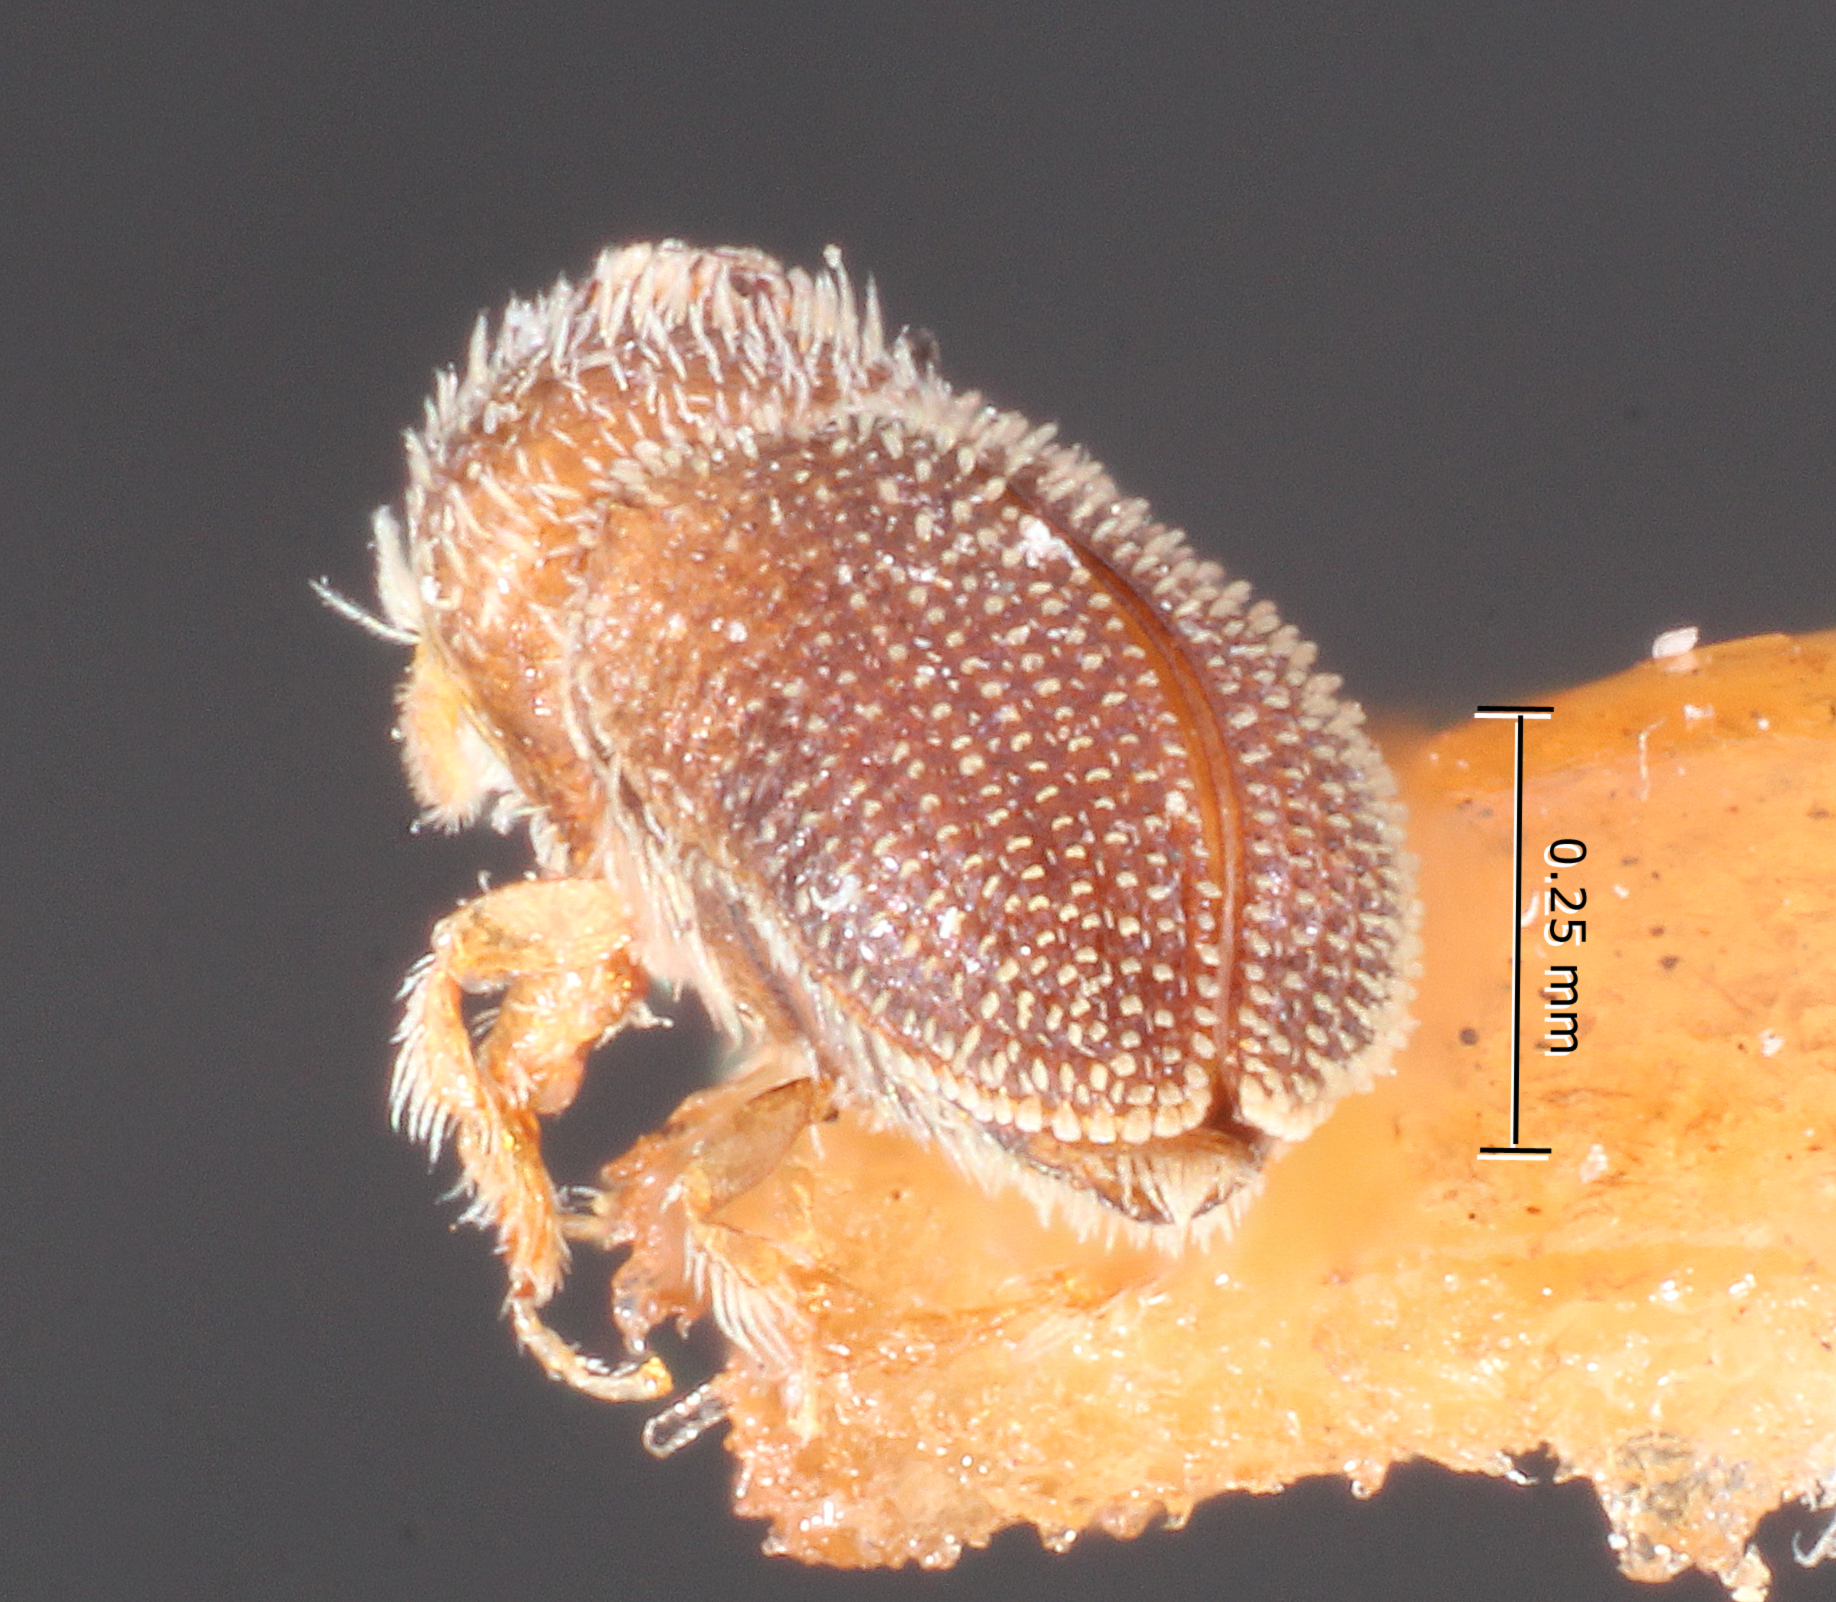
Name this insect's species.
Cryptocleptes minor
